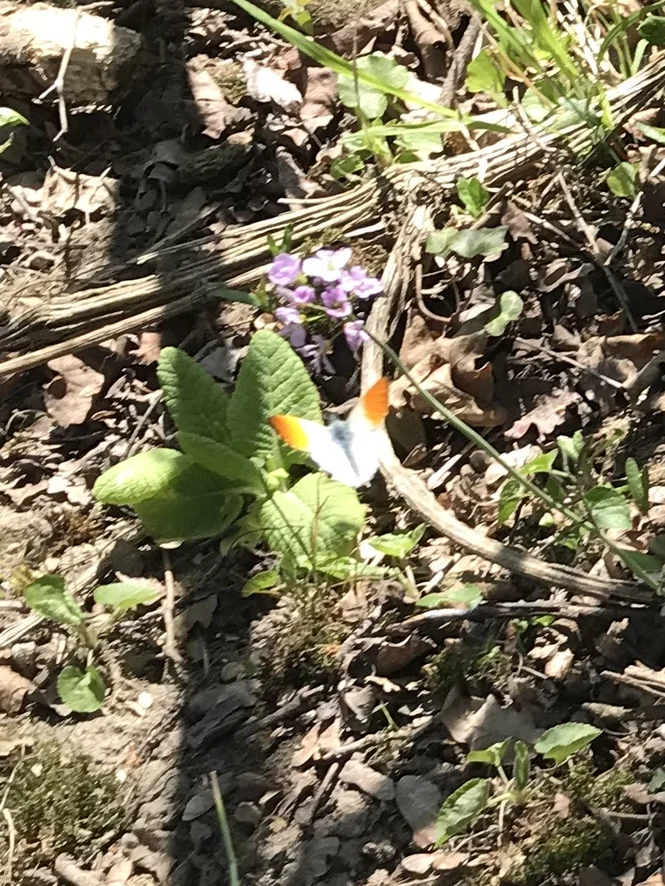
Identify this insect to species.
Anthocharis cardamines
